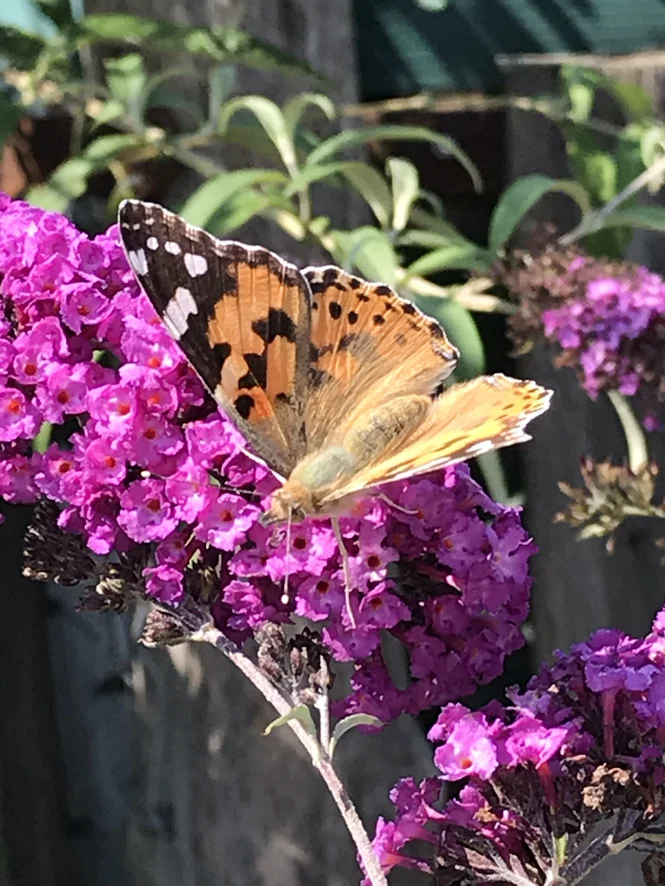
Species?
Vanessa cardui
